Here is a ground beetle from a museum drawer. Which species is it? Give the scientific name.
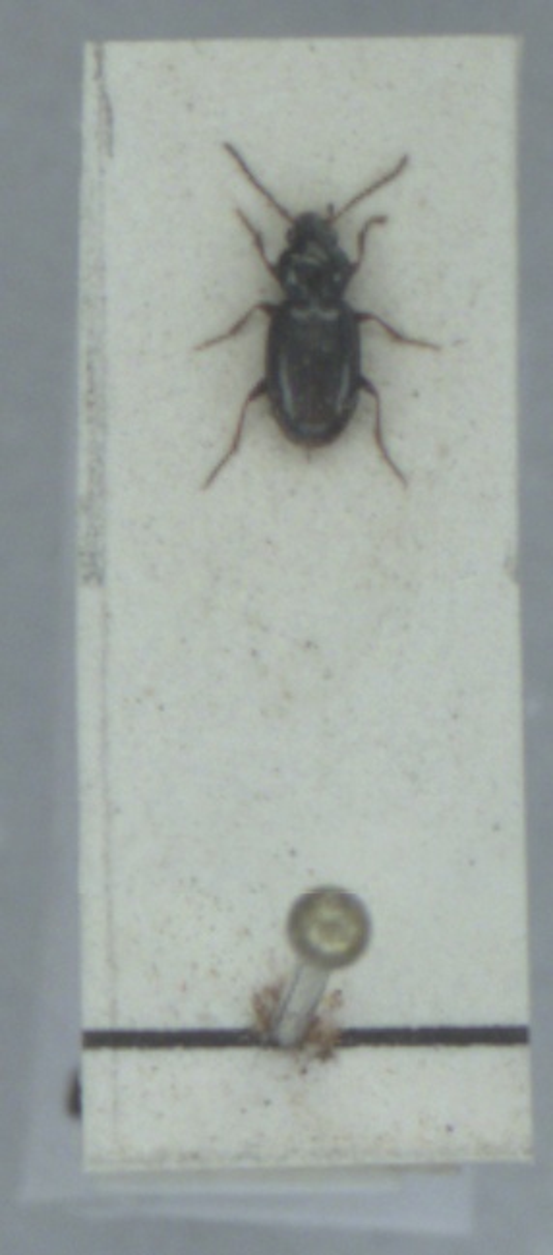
Bembidion obtusum
